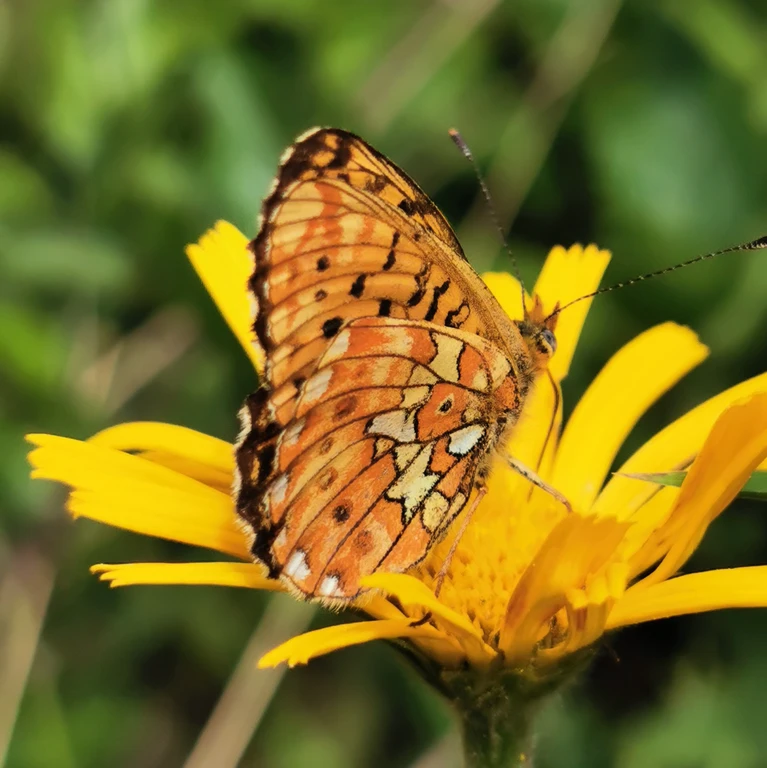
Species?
Boloria euphrosyne (also Clossiana euphrosyne)
